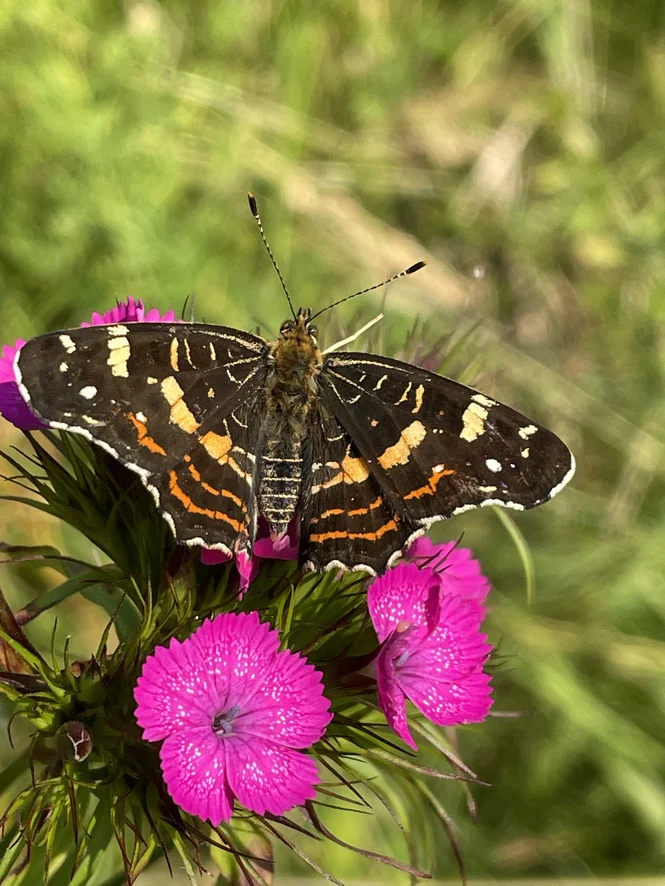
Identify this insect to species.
Araschnia levana
